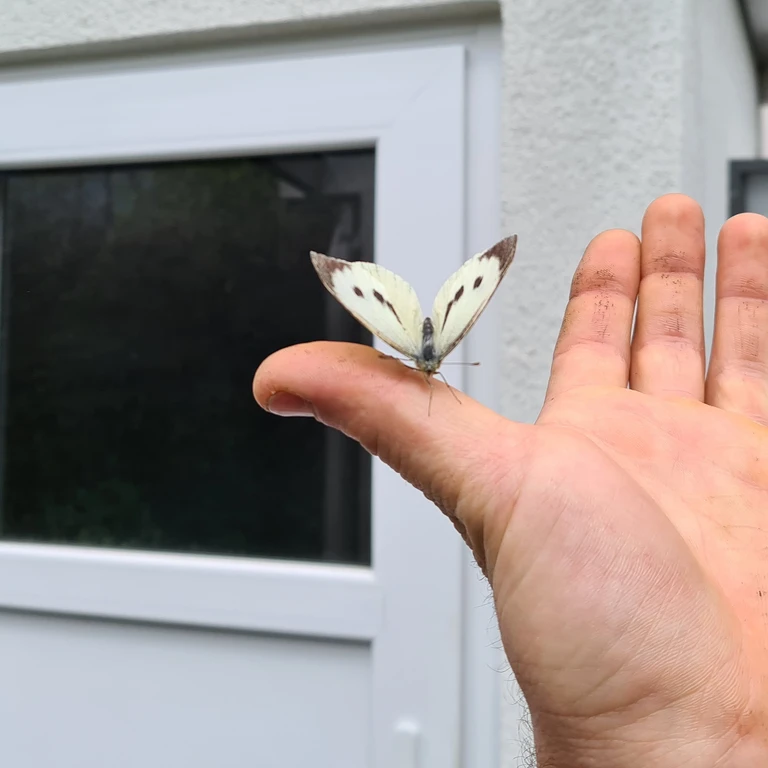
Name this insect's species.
Pieris brassicae
